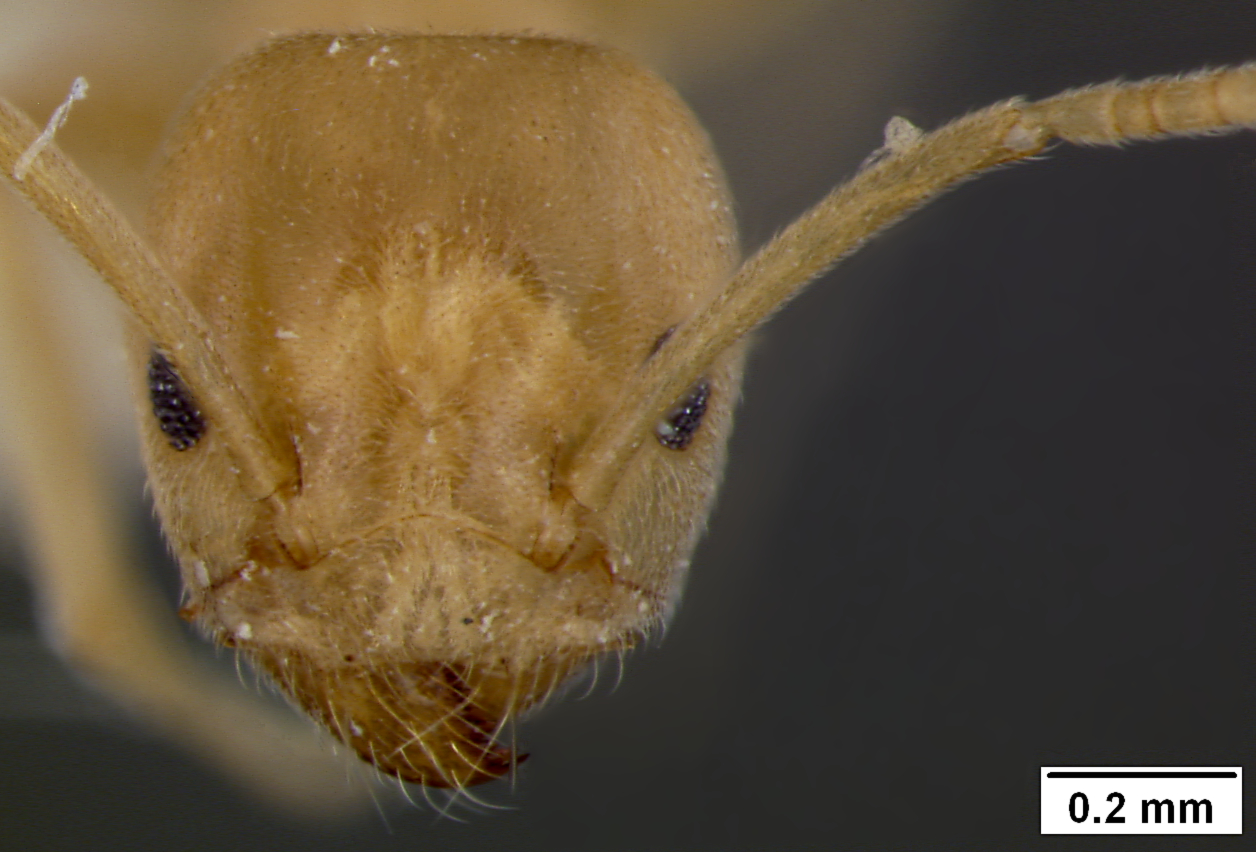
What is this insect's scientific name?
Tapinoma rasenum
